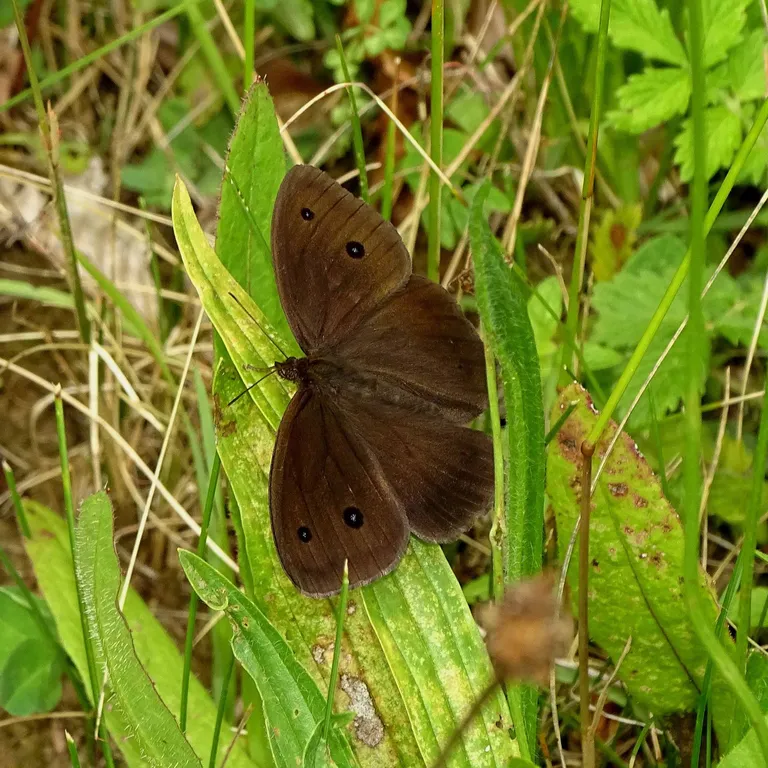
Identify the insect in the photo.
Minois dryas
